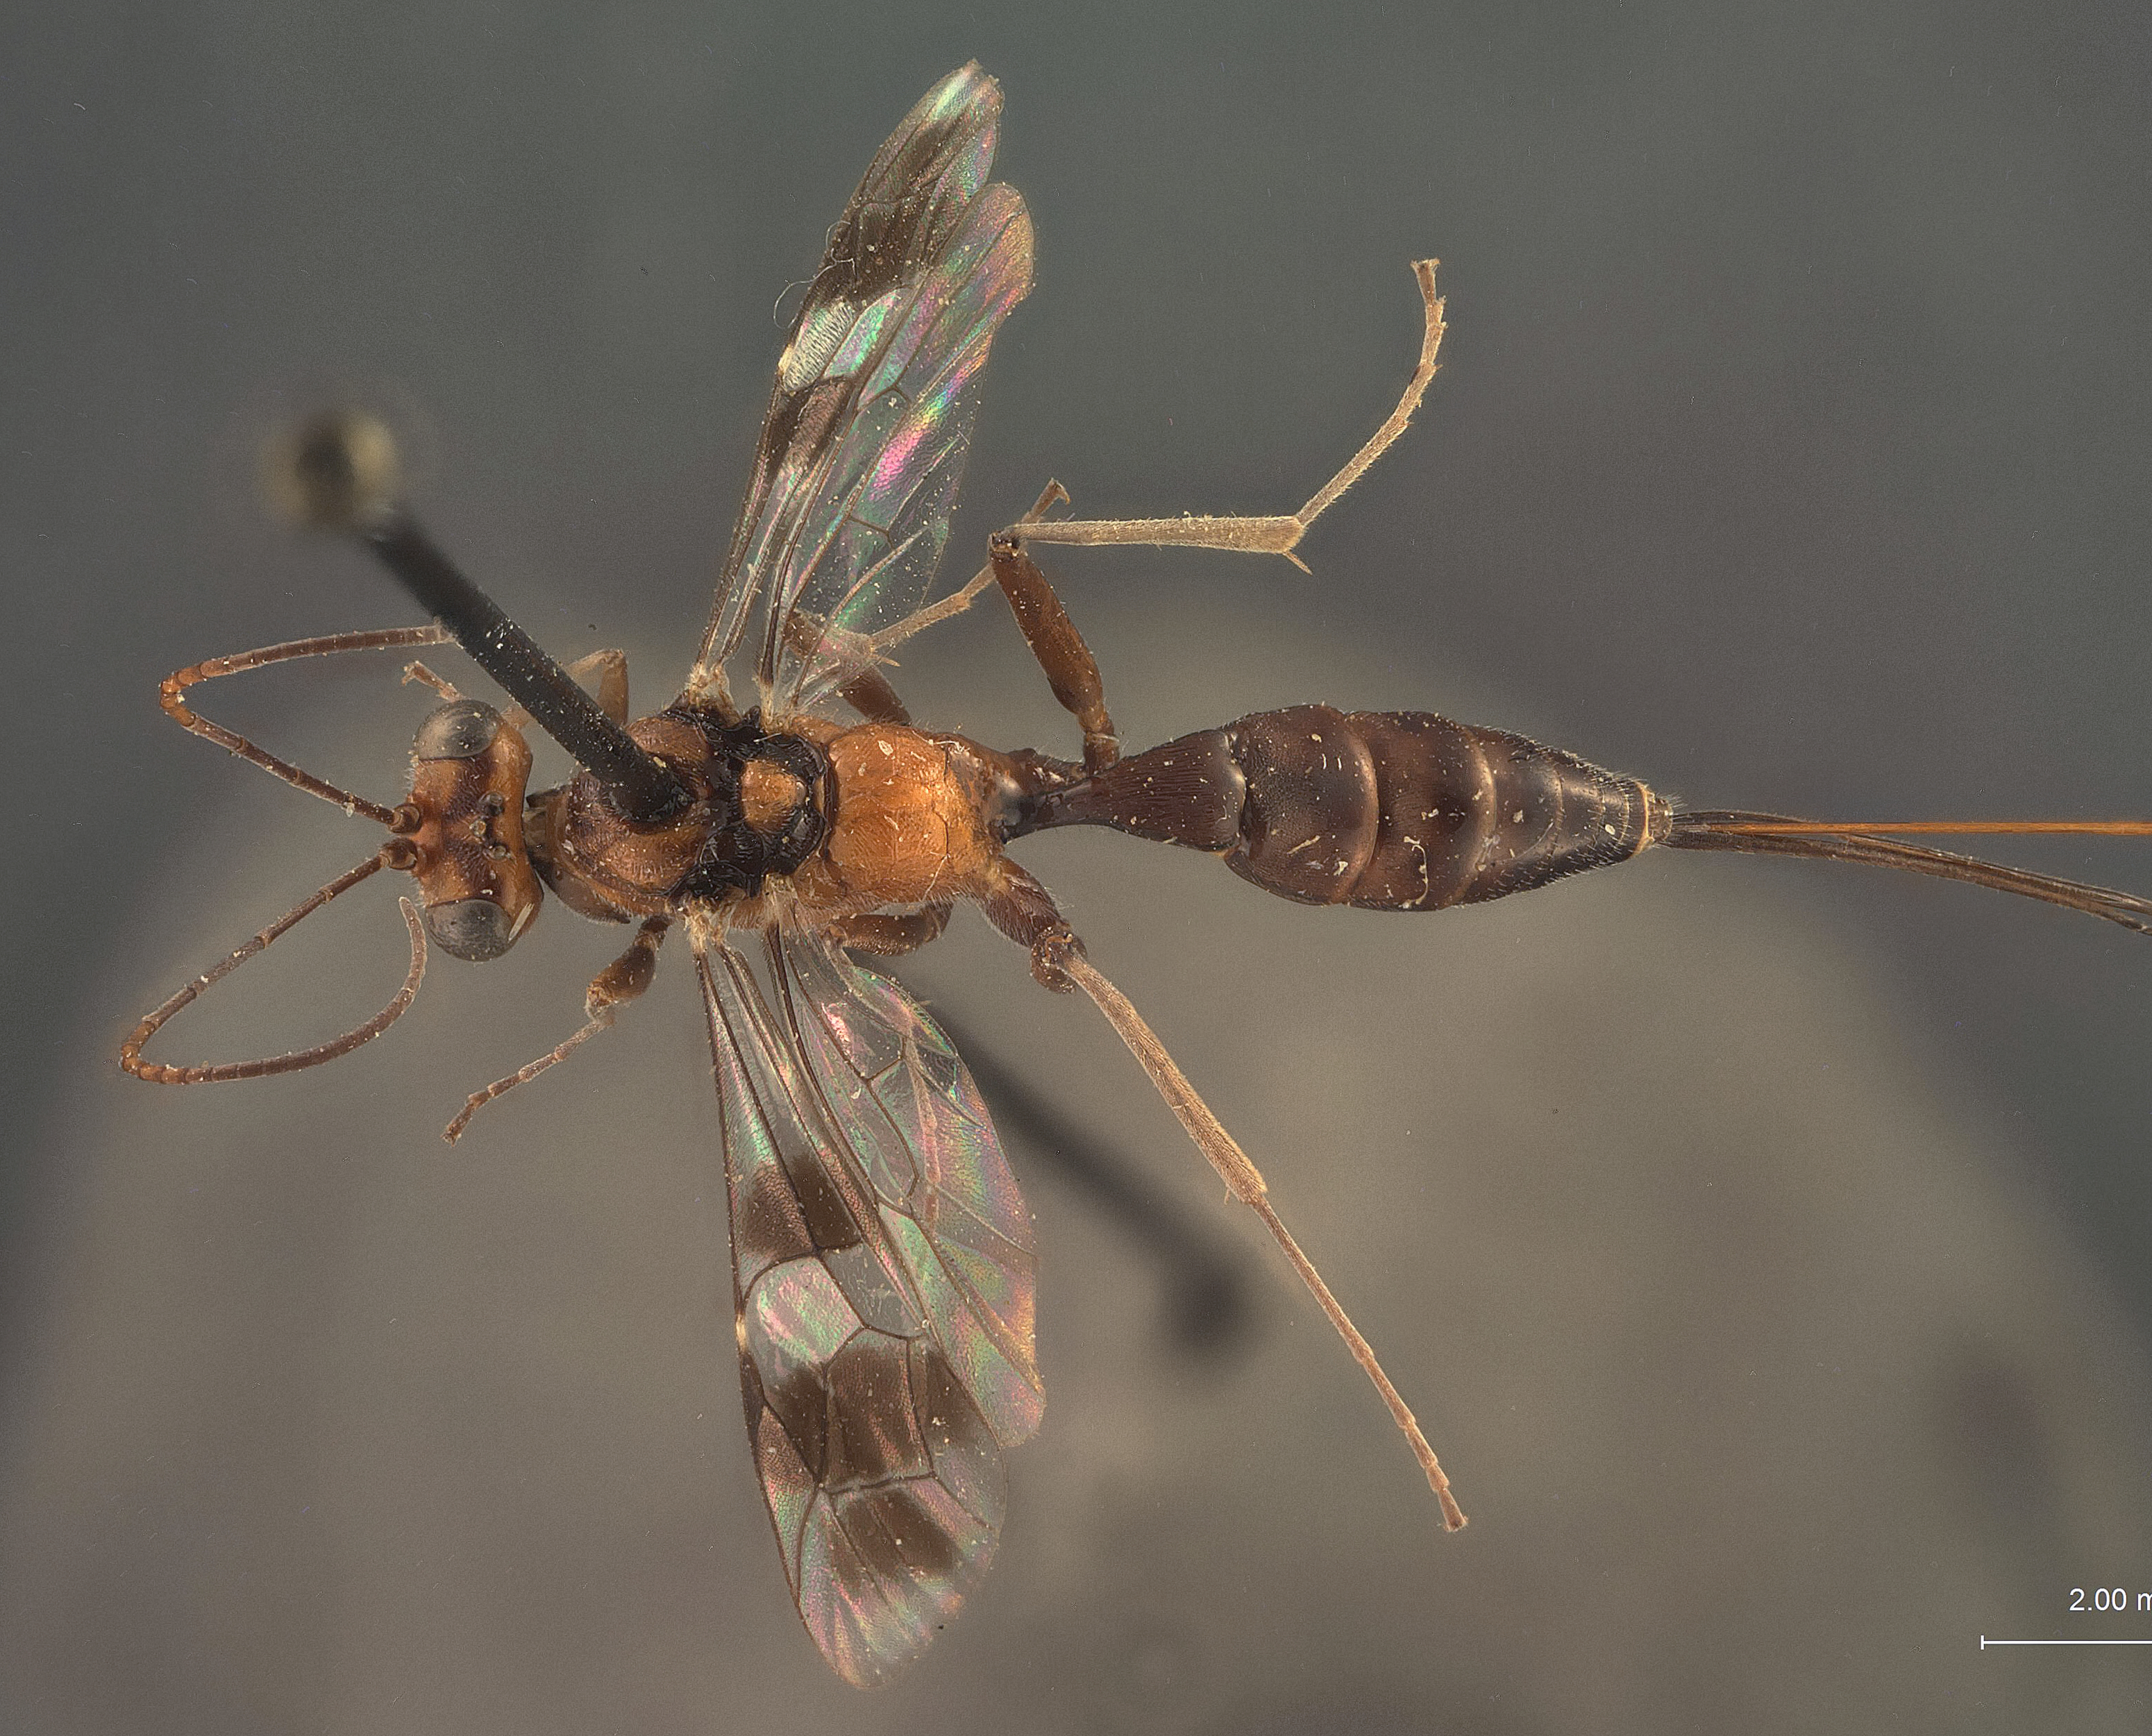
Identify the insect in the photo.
Chirotica longicauda
